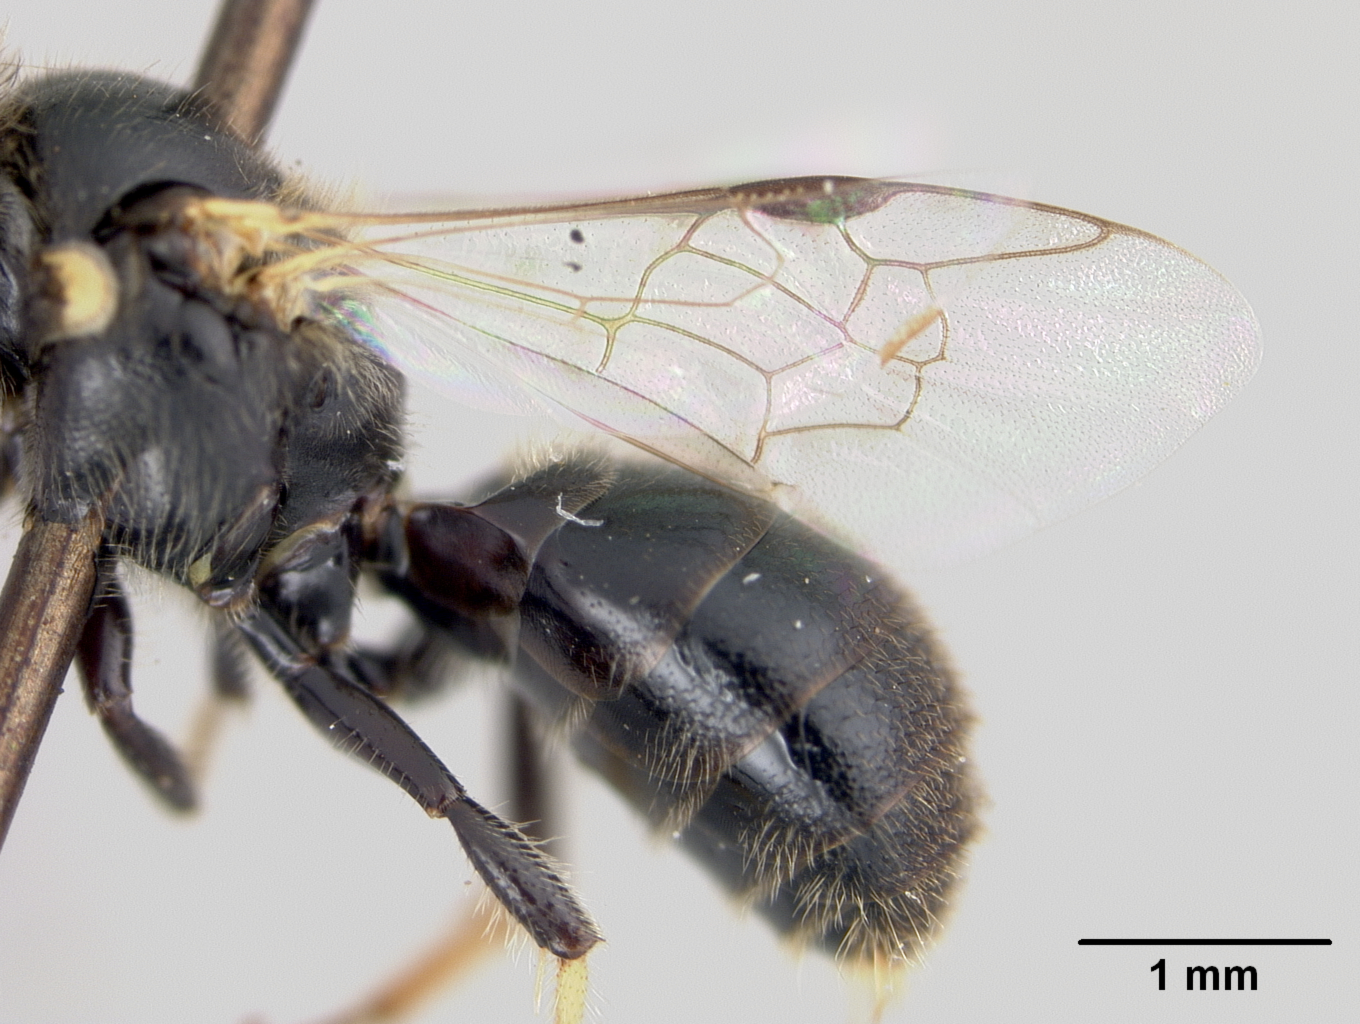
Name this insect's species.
Allodape plebeia
